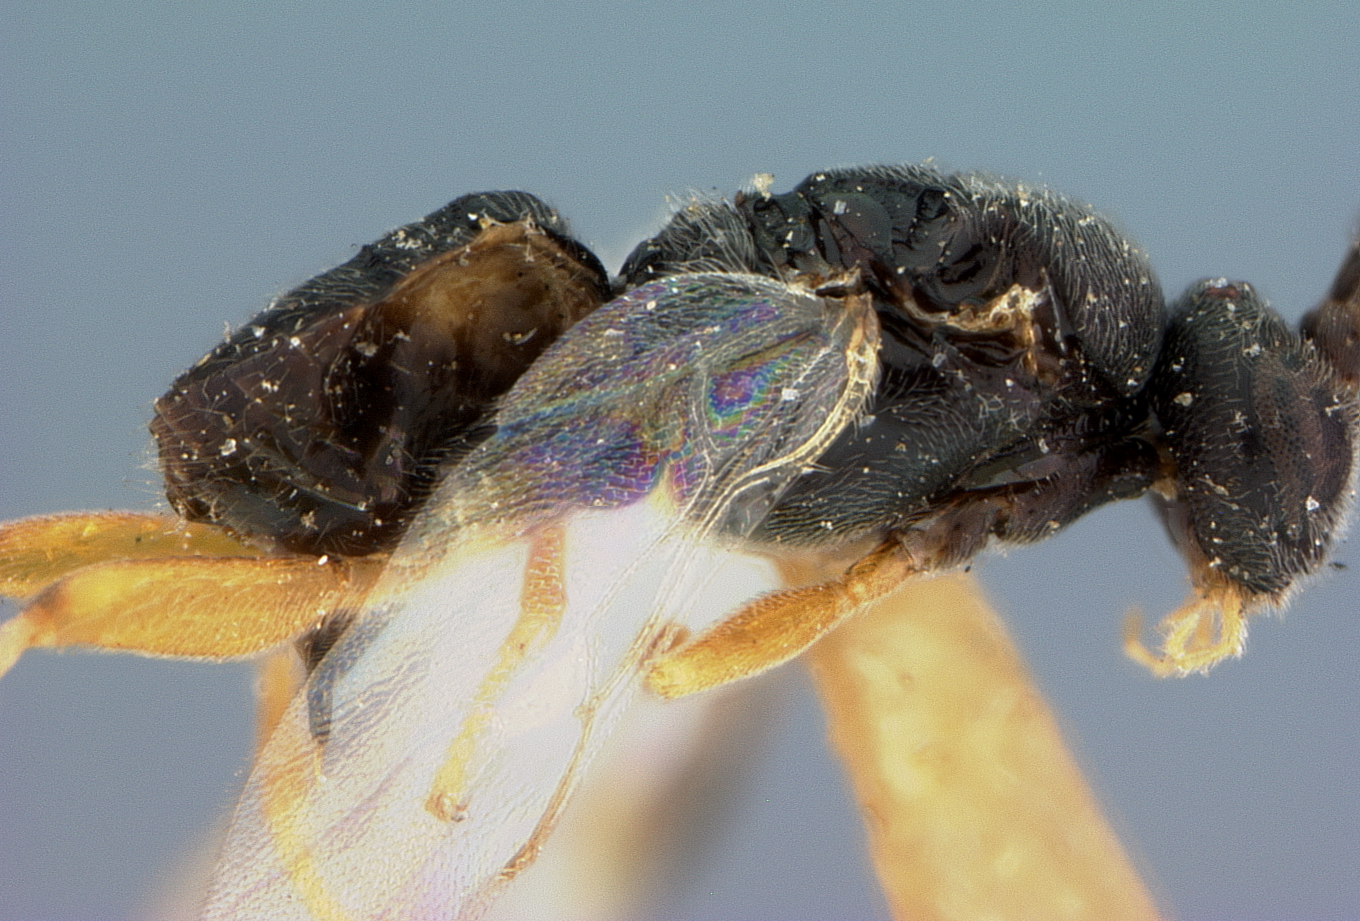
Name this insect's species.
Apanteles delicatus
